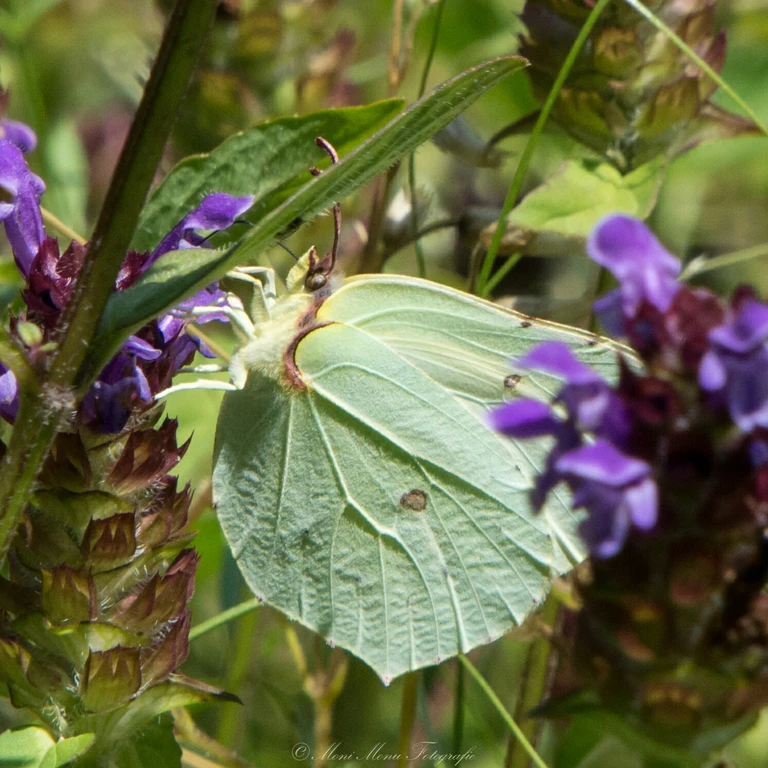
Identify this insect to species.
Gonepteryx rhamni
